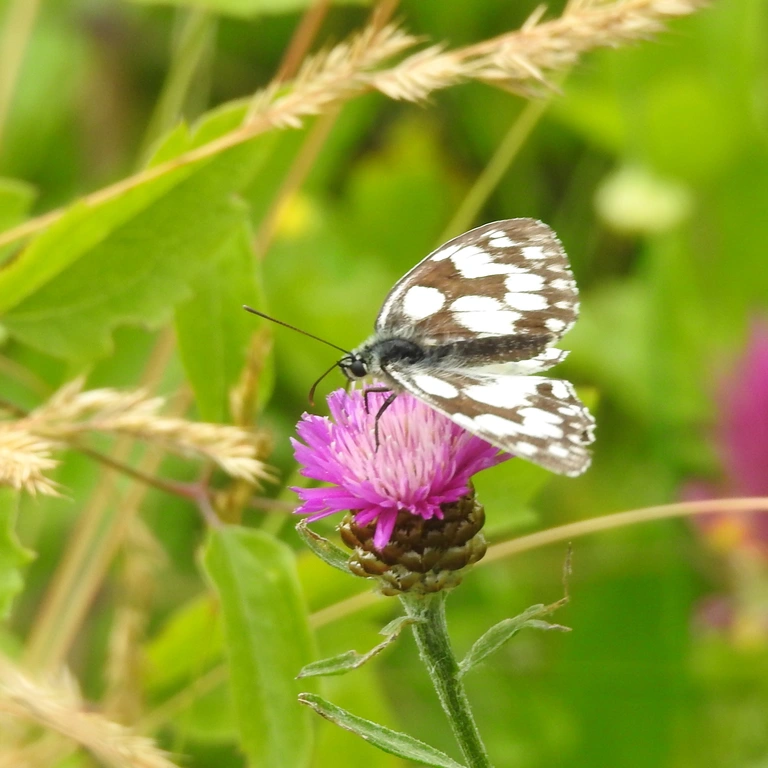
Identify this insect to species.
Melanargia galathea
